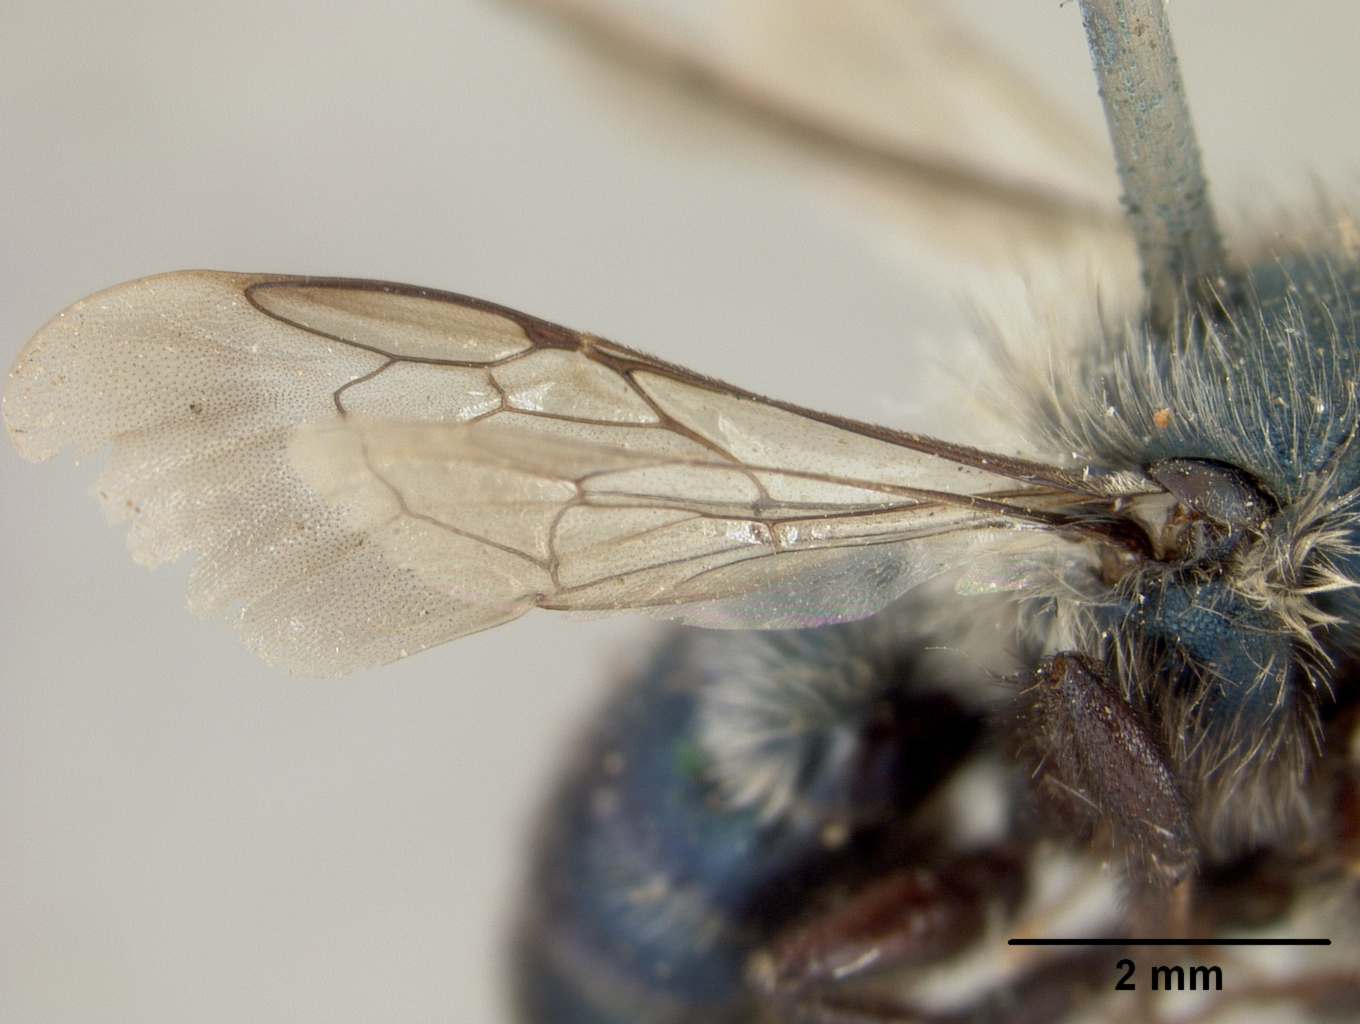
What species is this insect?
Osmia sculleni
